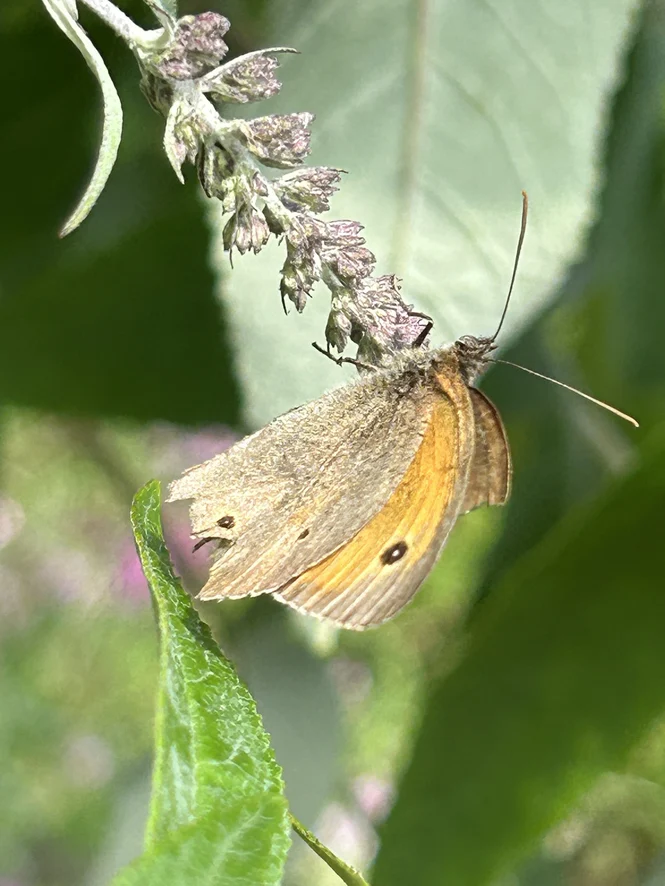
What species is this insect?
Maniola jurtina
